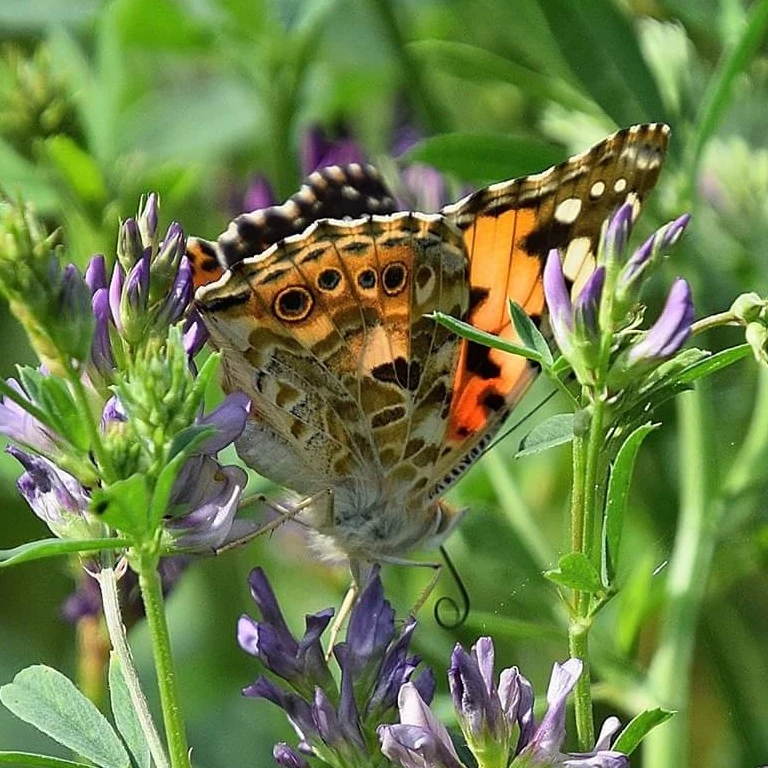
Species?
Vanessa cardui
